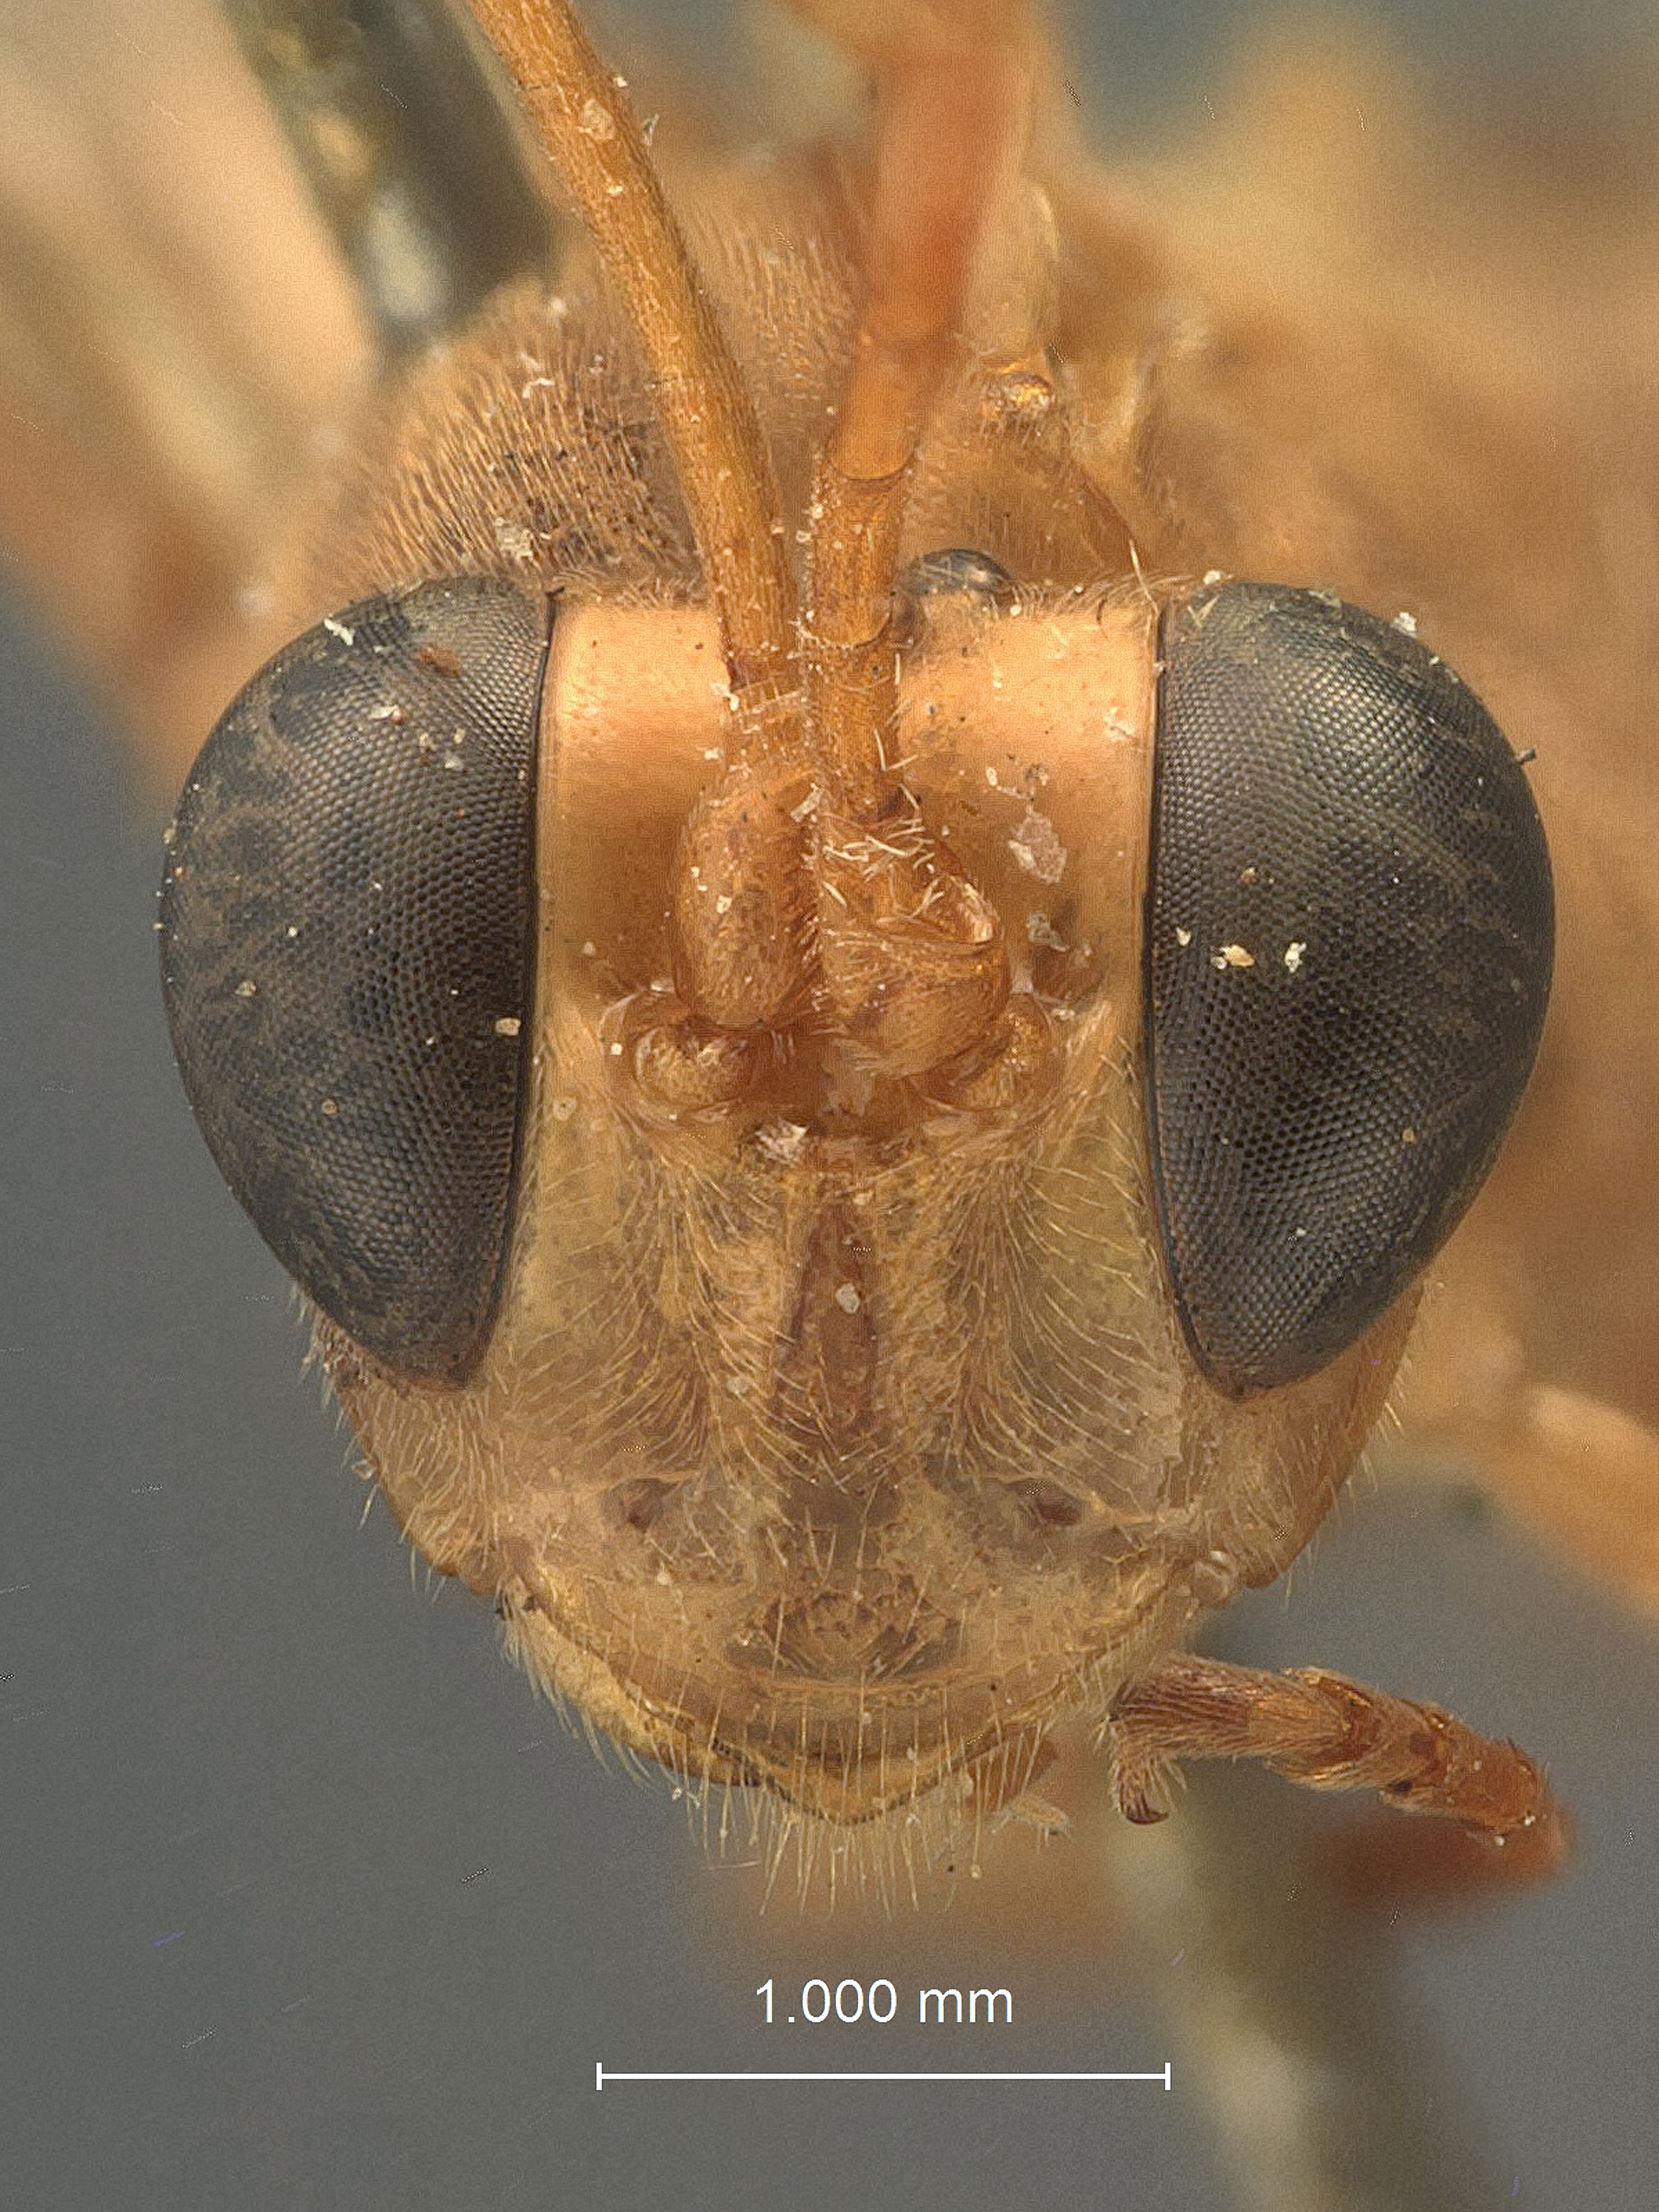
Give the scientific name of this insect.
Acanthojoppa mindanao
